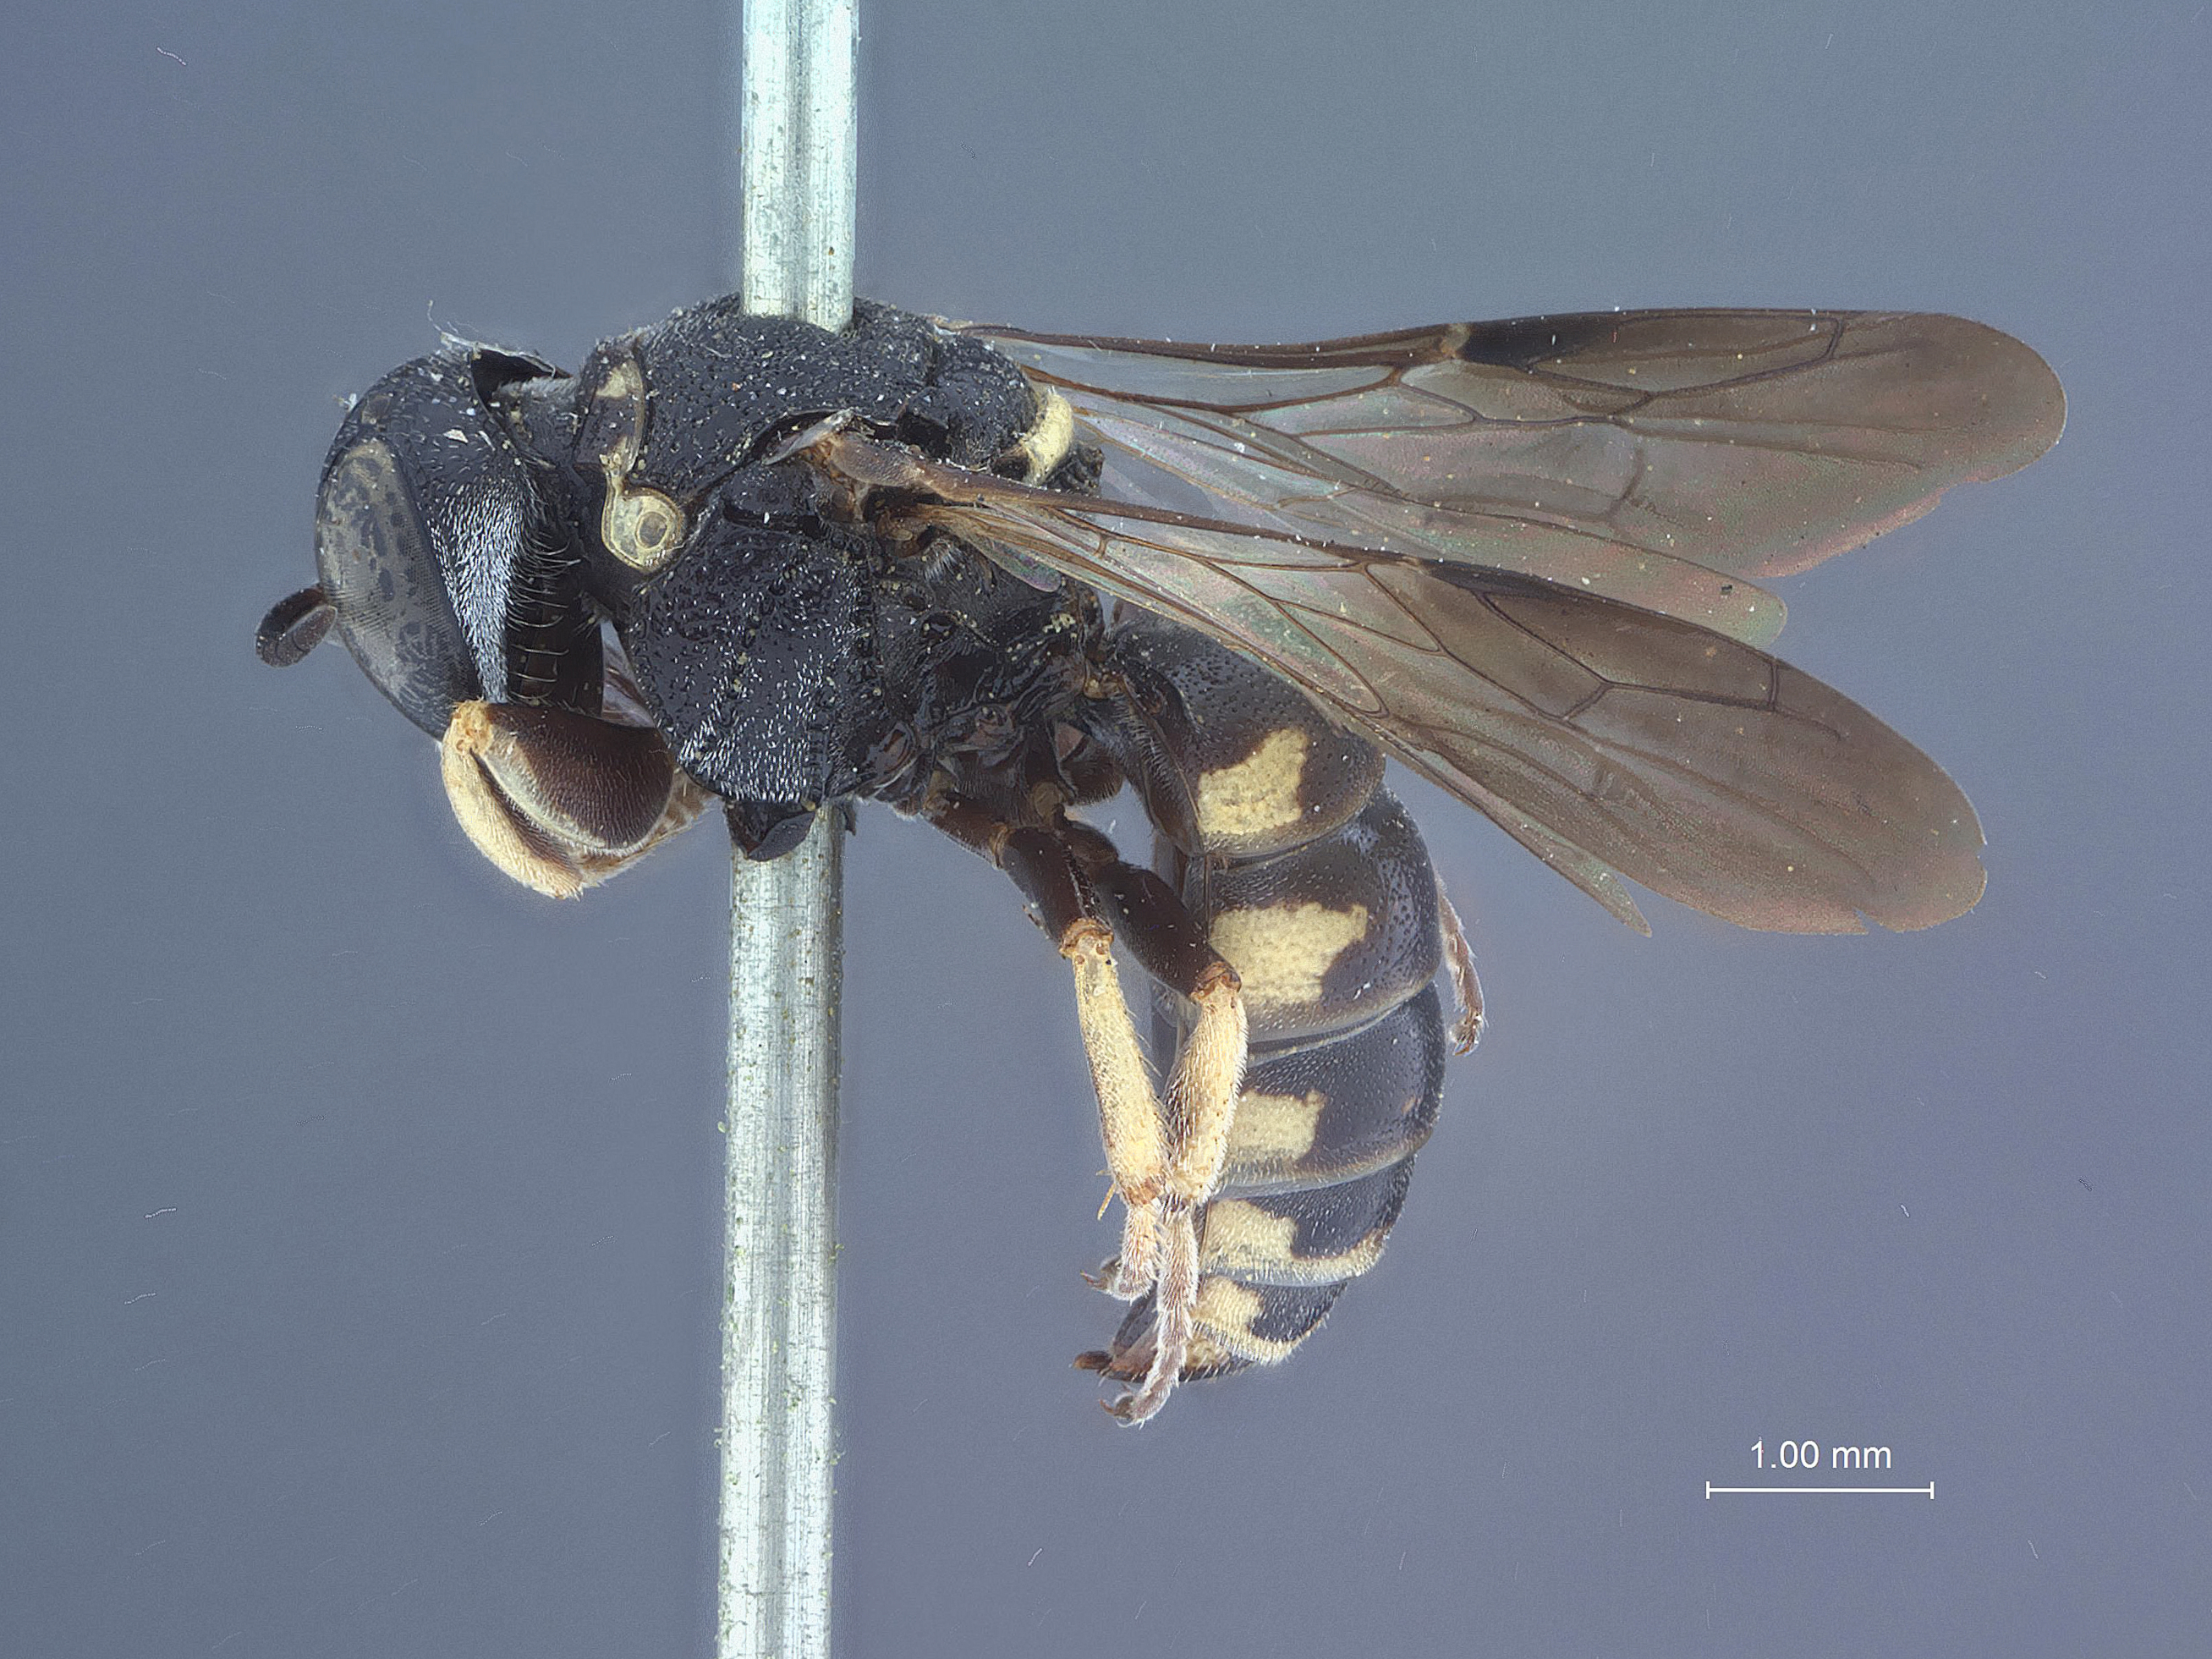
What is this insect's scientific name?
Anacrabro robertsoni
